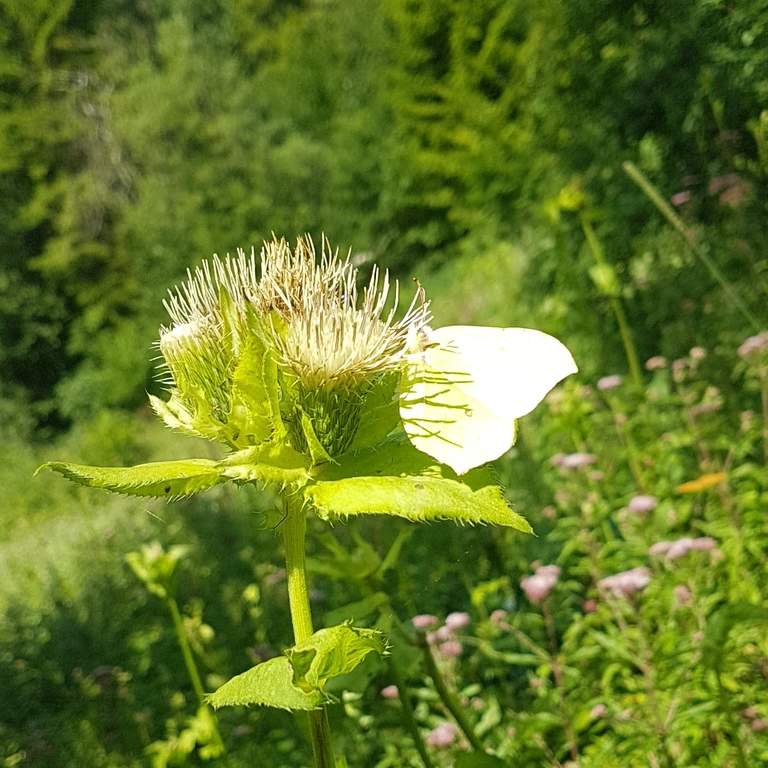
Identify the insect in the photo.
Gonepteryx rhamni
